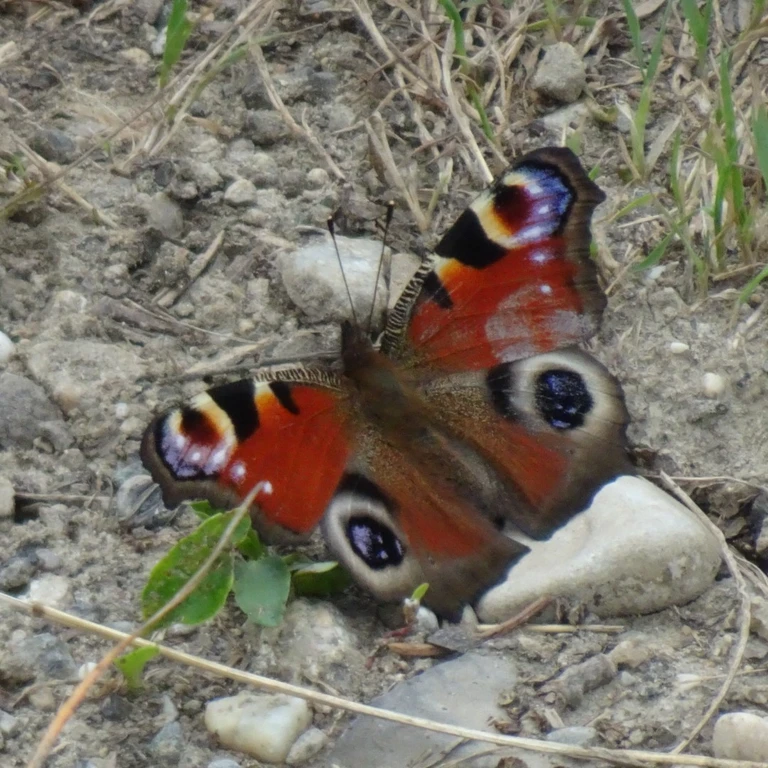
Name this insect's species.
Aglais io
